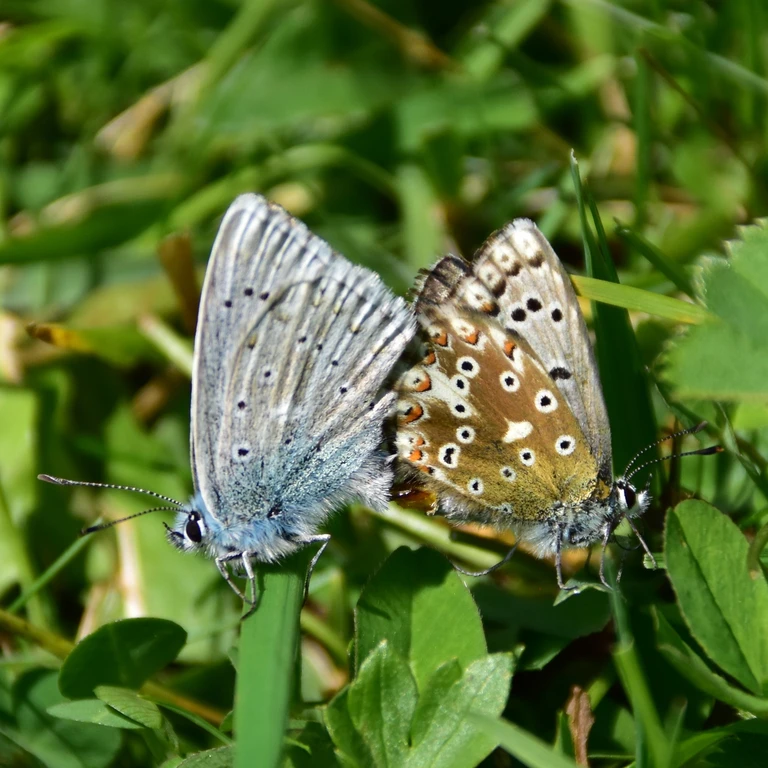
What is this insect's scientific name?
Lysandra coridon
